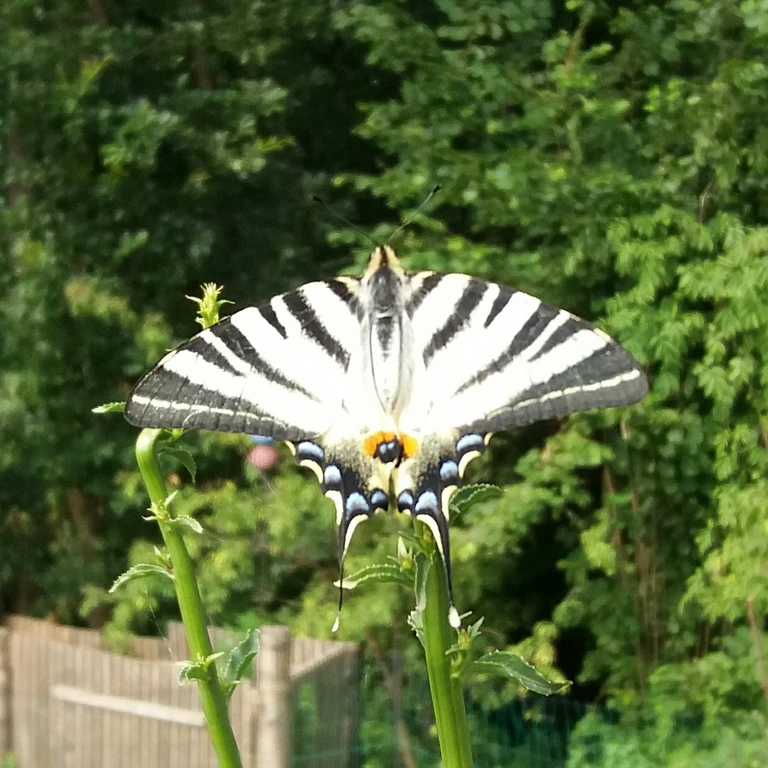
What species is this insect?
Iphiclides podalirius
